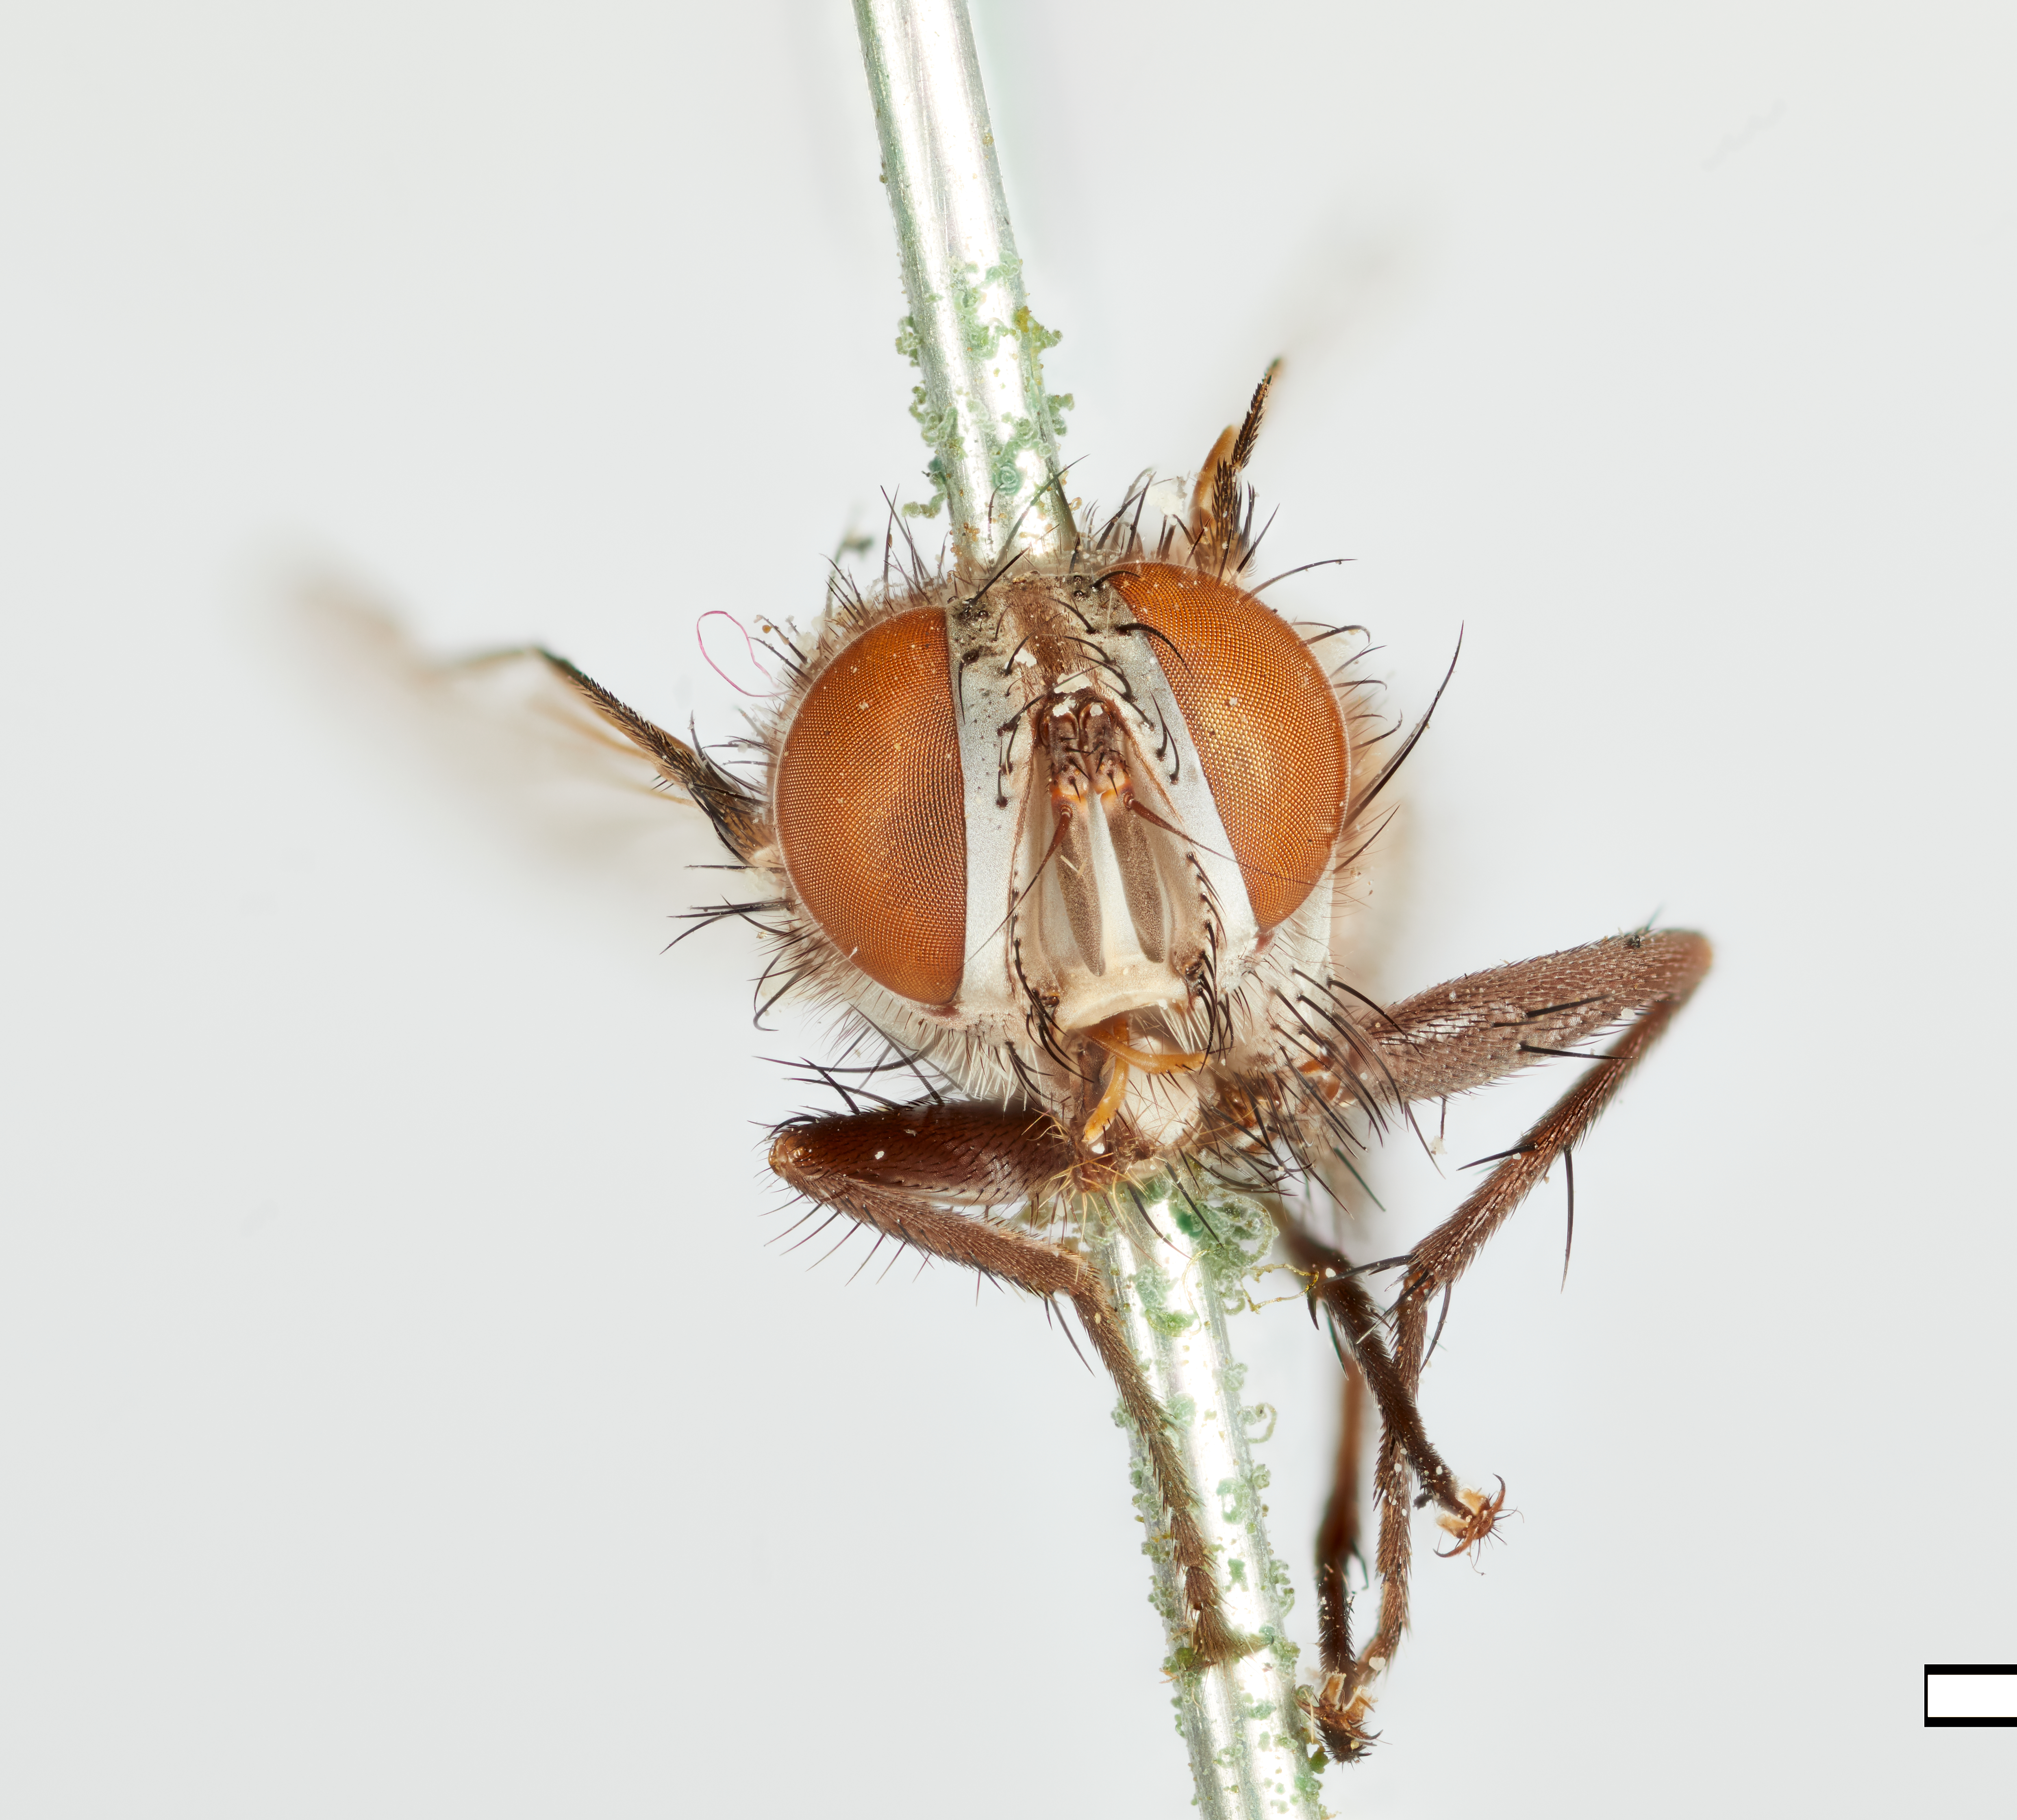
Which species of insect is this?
Frontina rubentis
